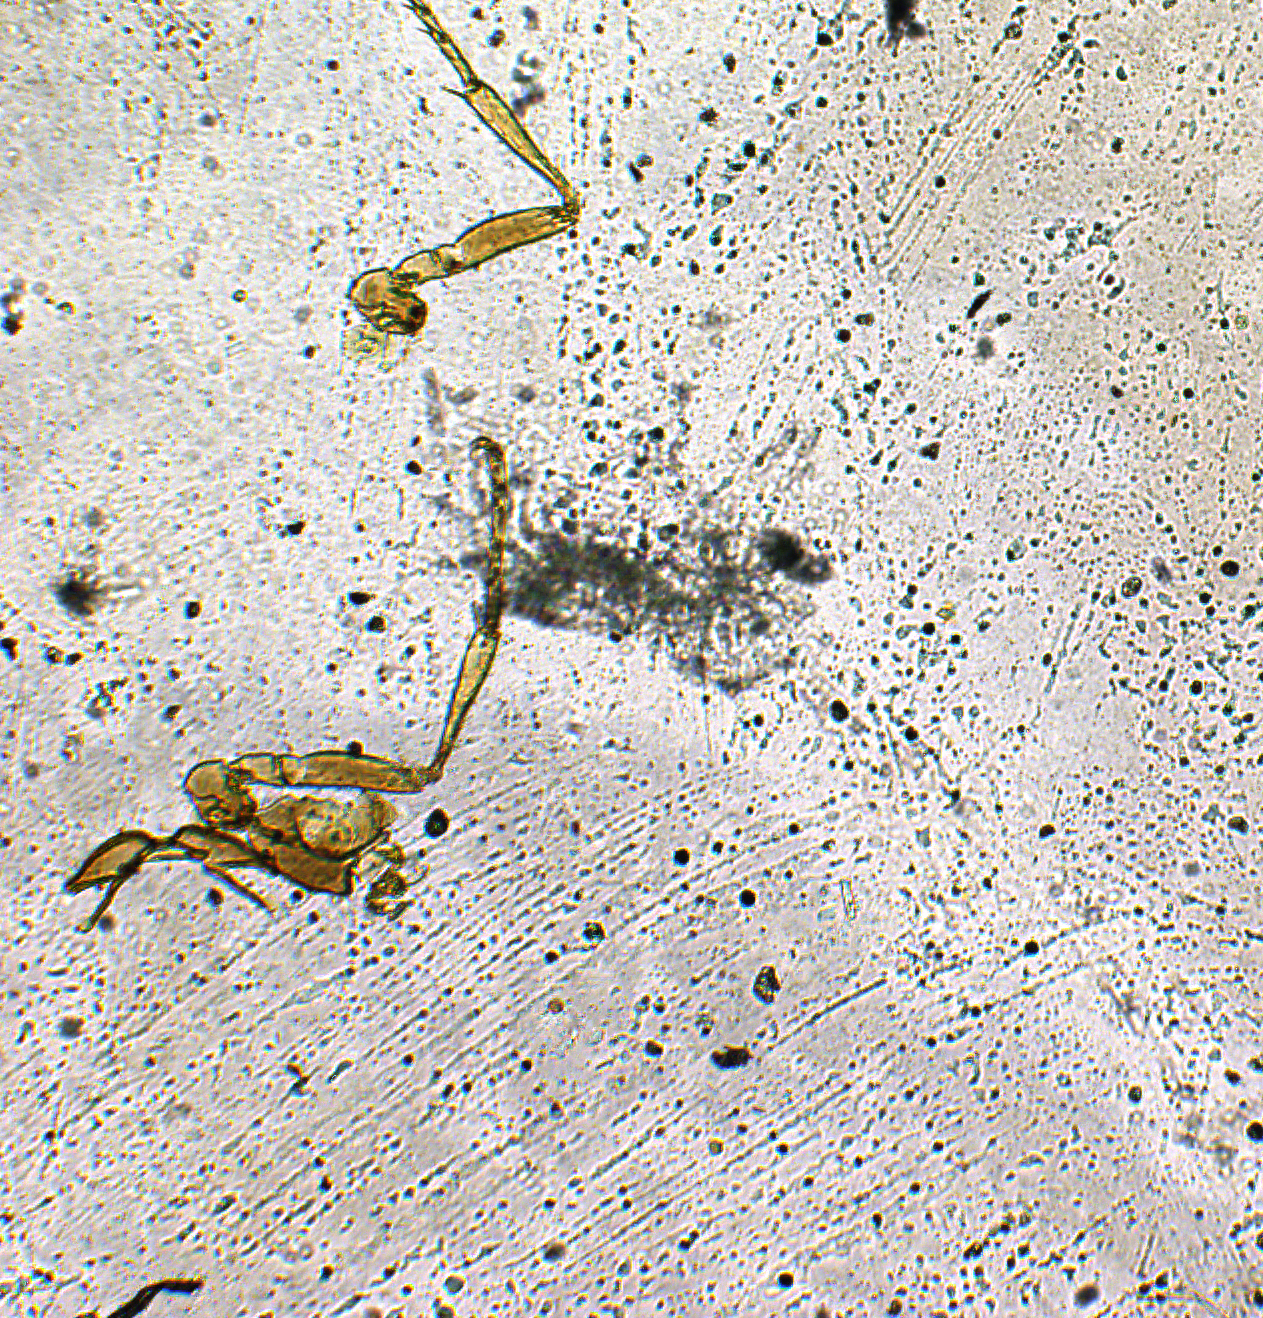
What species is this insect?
Blastophaga cumanensis
